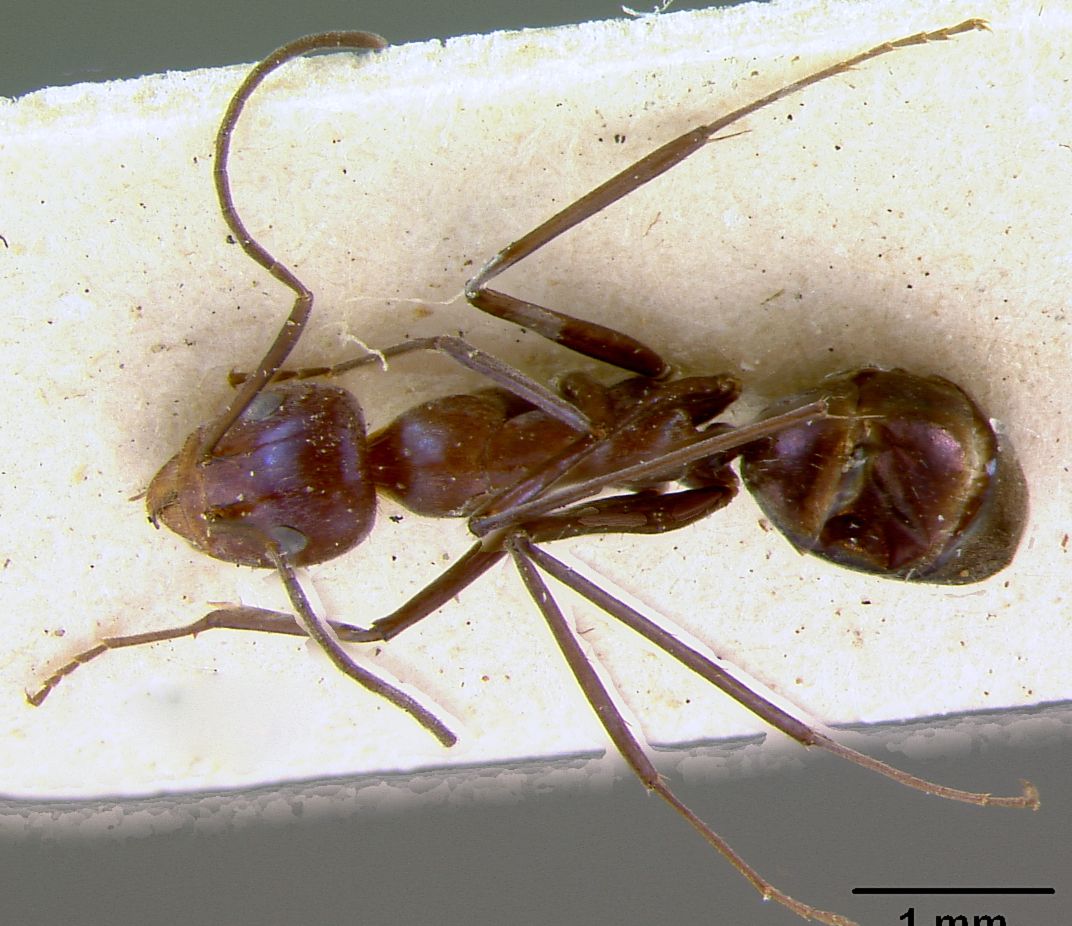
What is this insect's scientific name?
Iridomyrmex bicknelli
